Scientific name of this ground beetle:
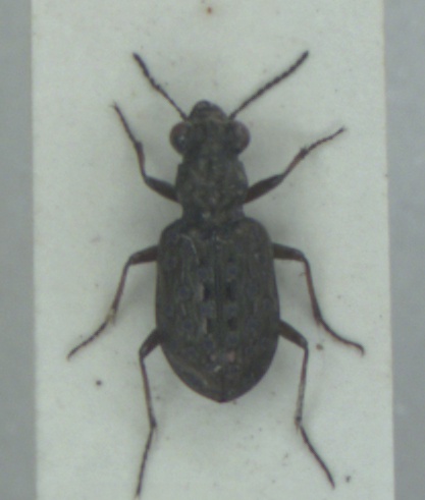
Elaphrus cupreus
